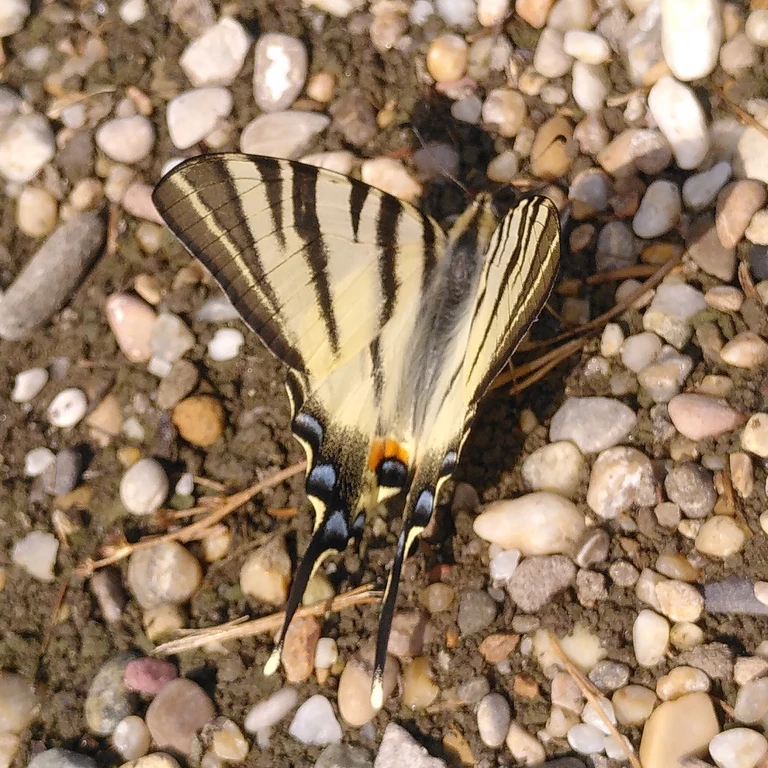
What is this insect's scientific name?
Iphiclides podalirius
